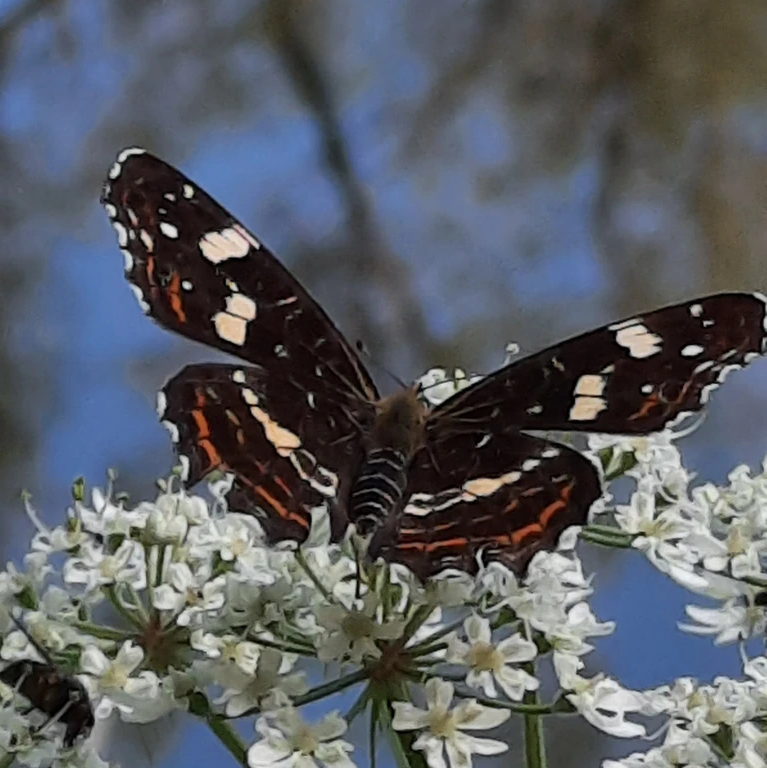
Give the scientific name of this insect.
Araschnia levana
